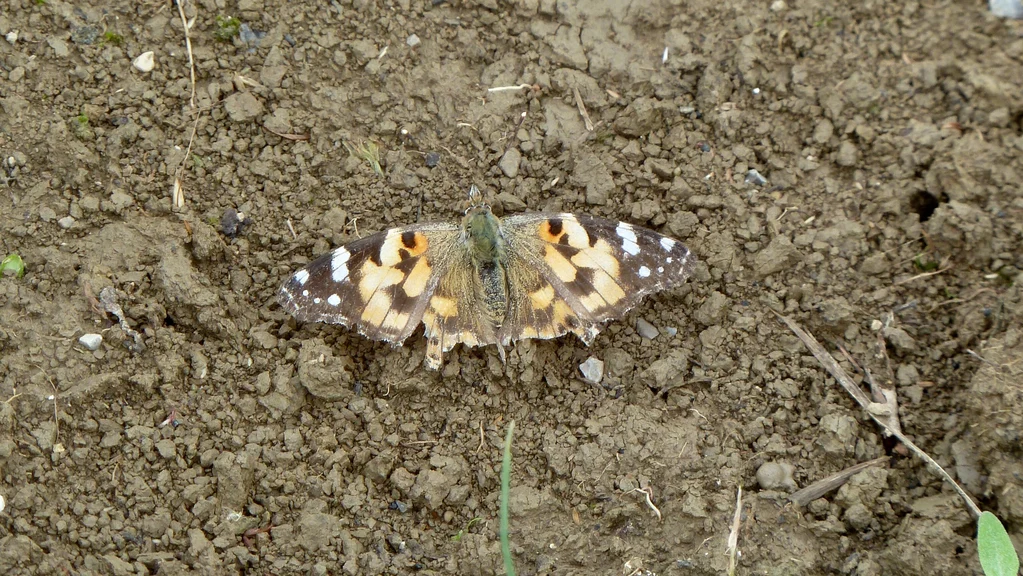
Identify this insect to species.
Vanessa cardui
